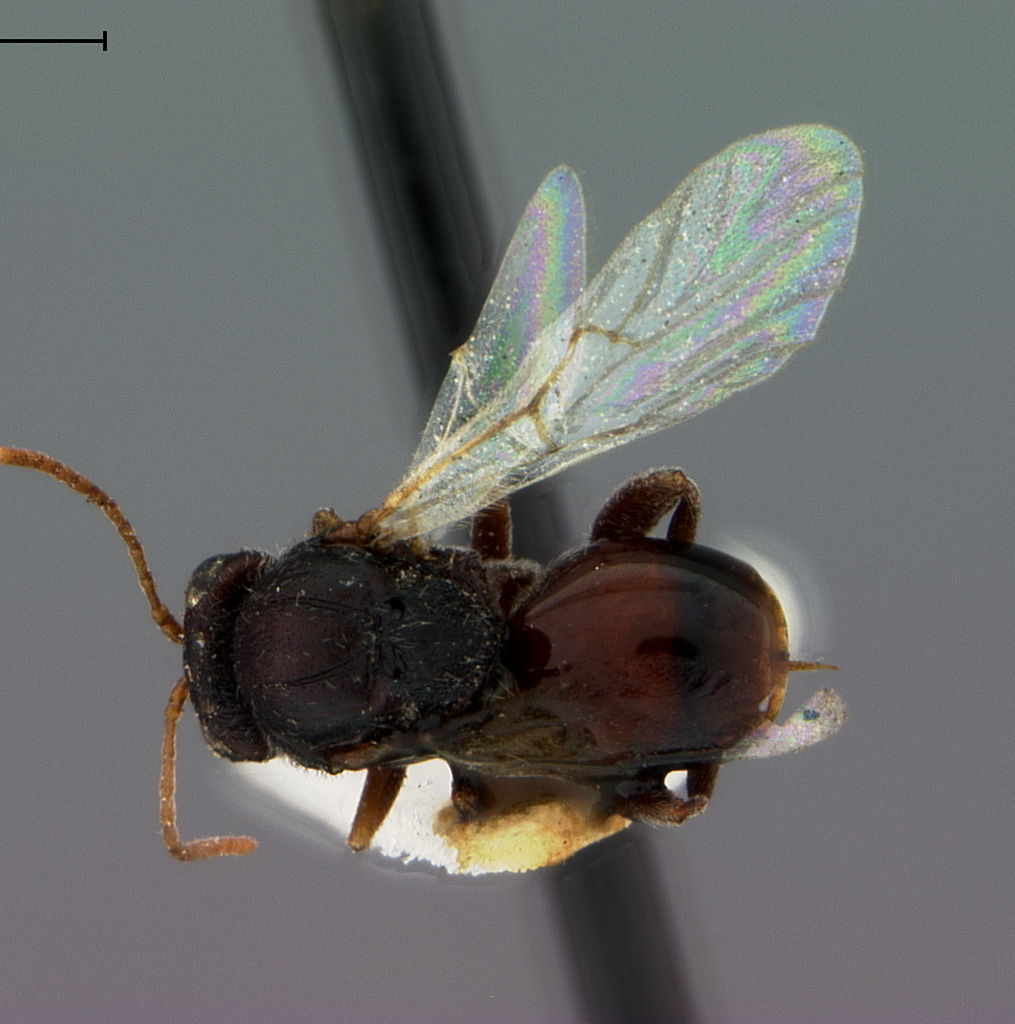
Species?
Andricus tubalis
